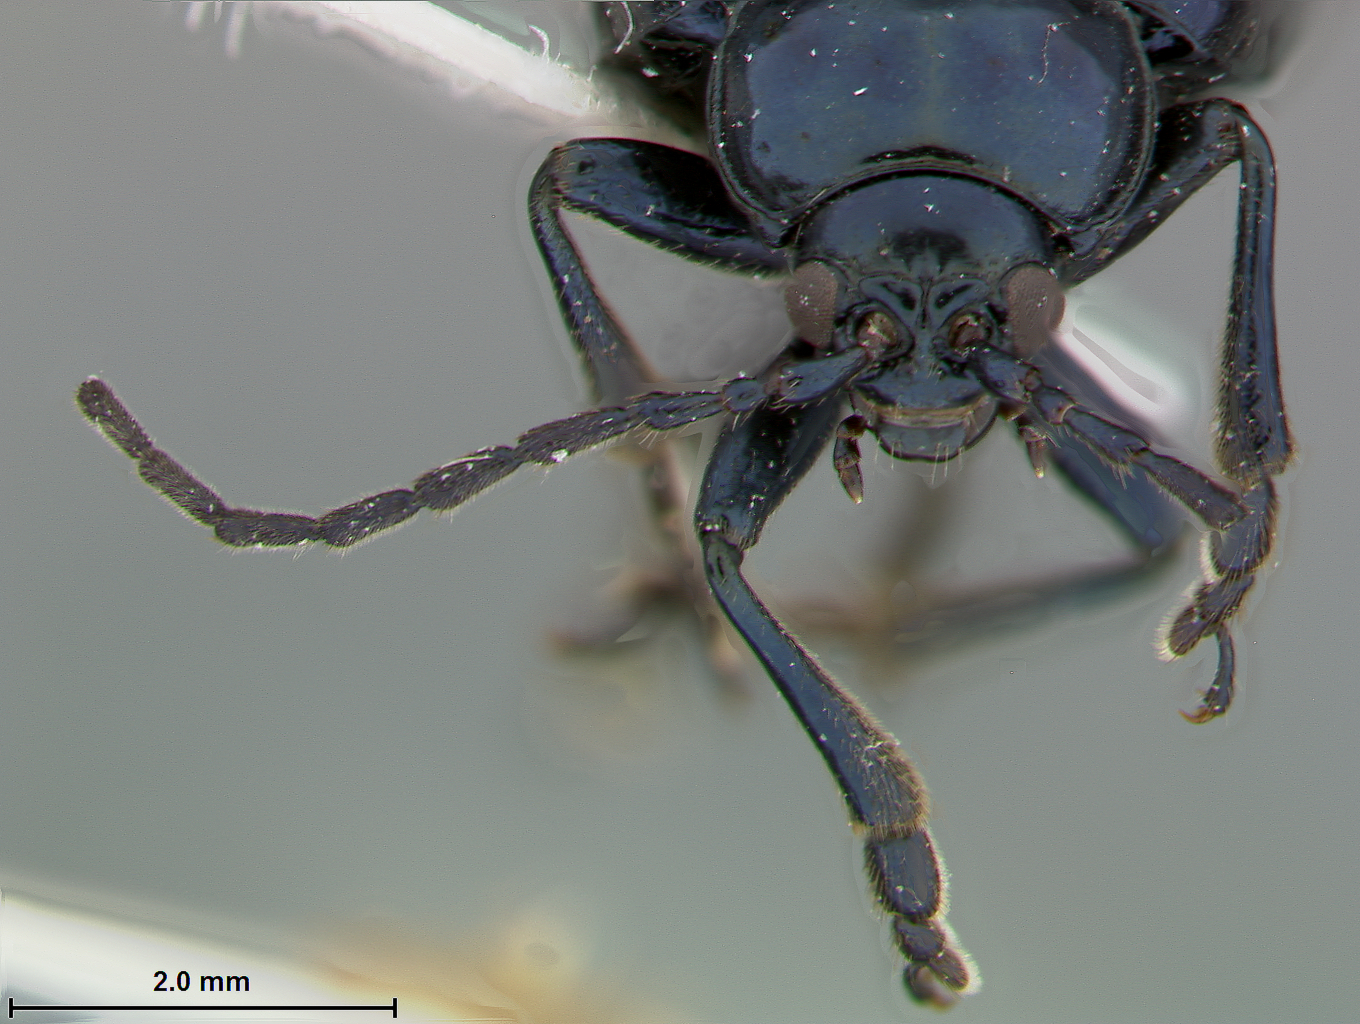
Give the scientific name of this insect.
Cneorane sikanga
